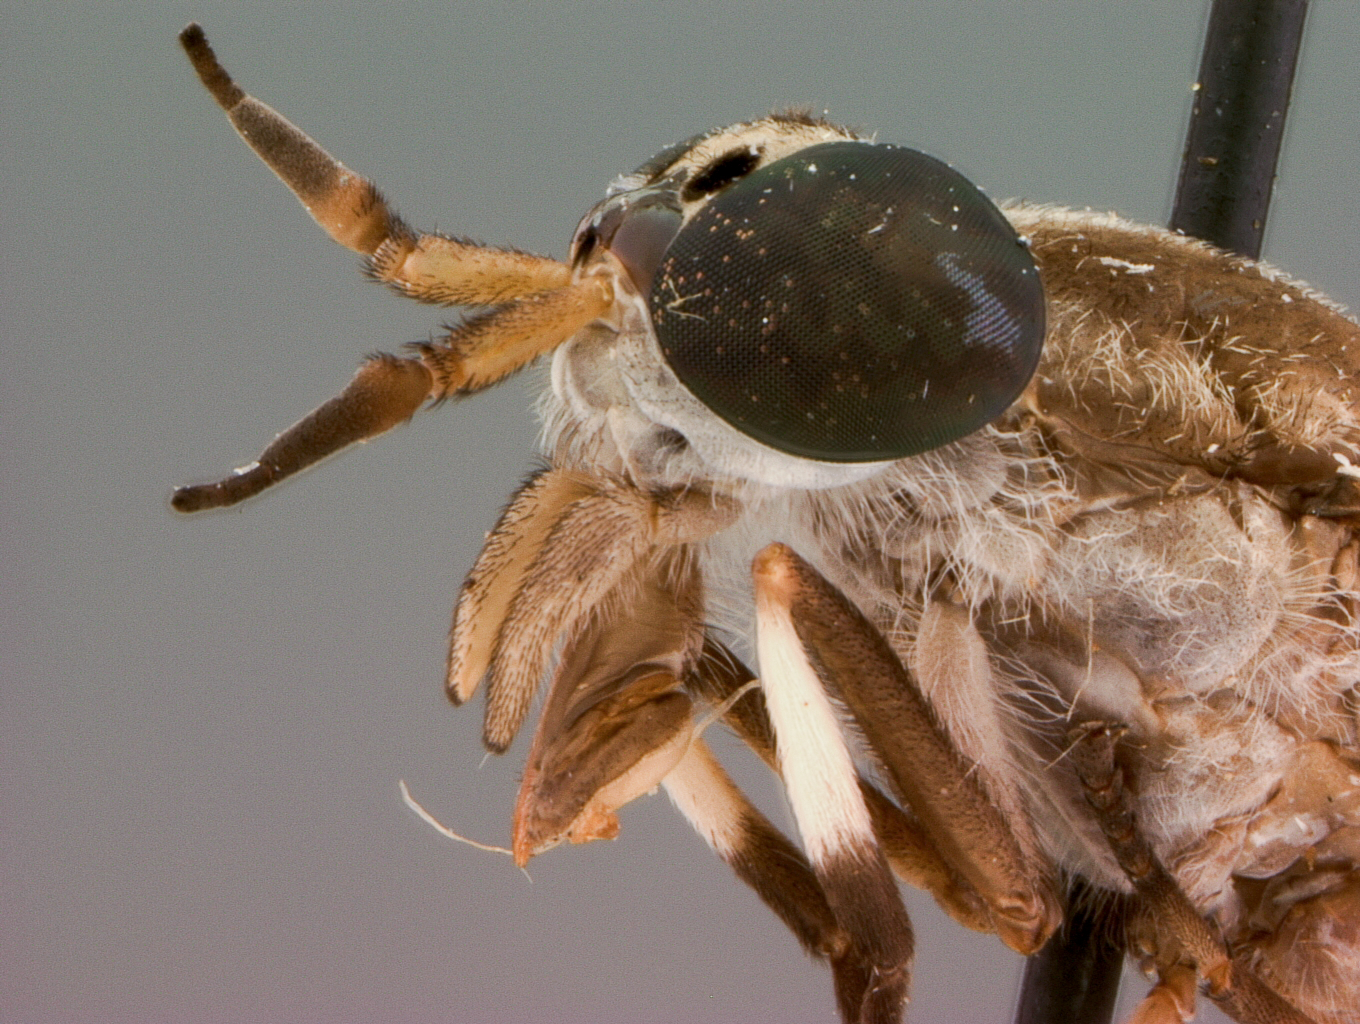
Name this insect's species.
Haematopota hainani
